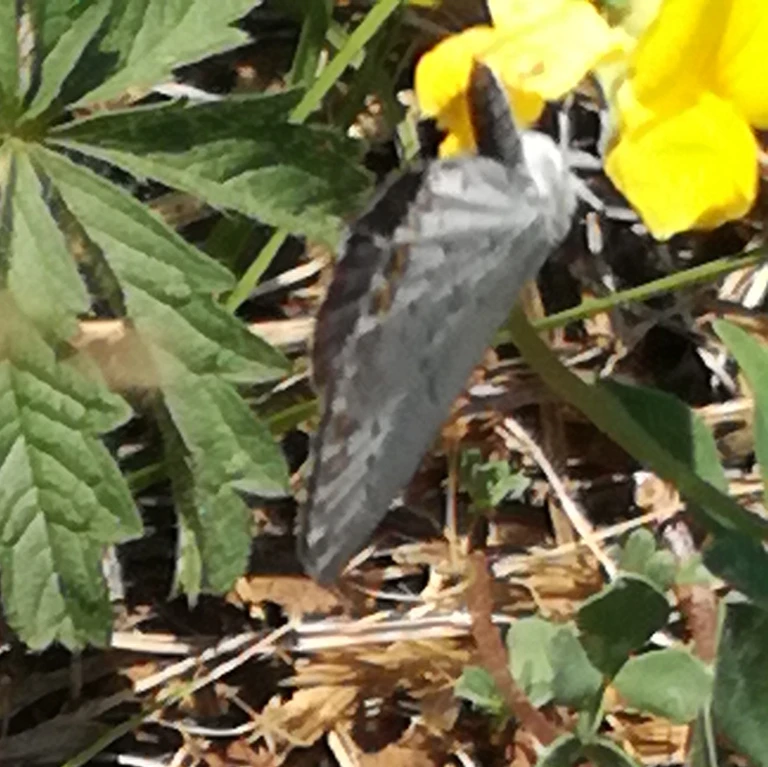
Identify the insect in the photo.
Cupido argiades (also Elkalyce argiades)
